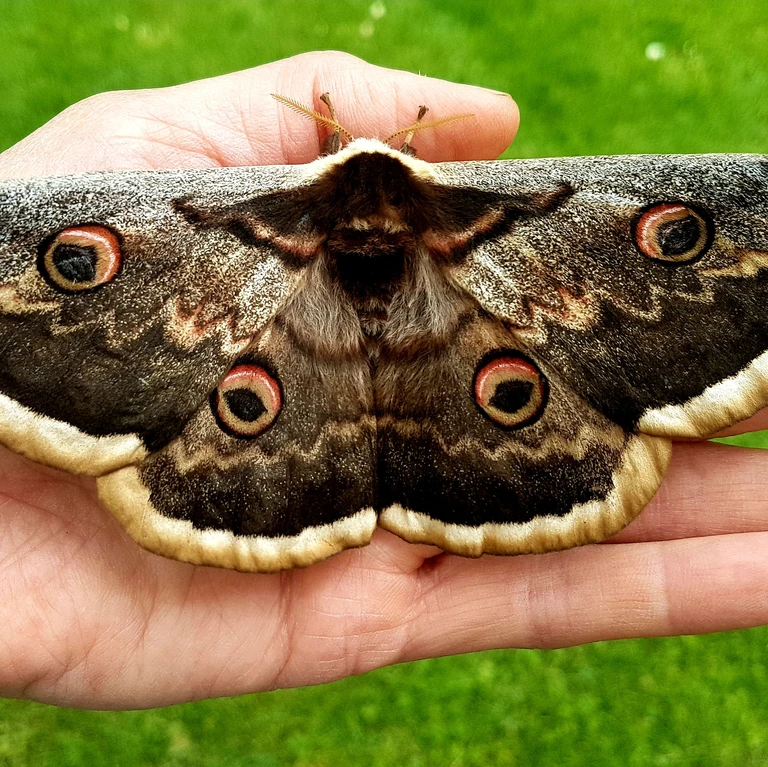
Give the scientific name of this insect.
Saturnia pyri
